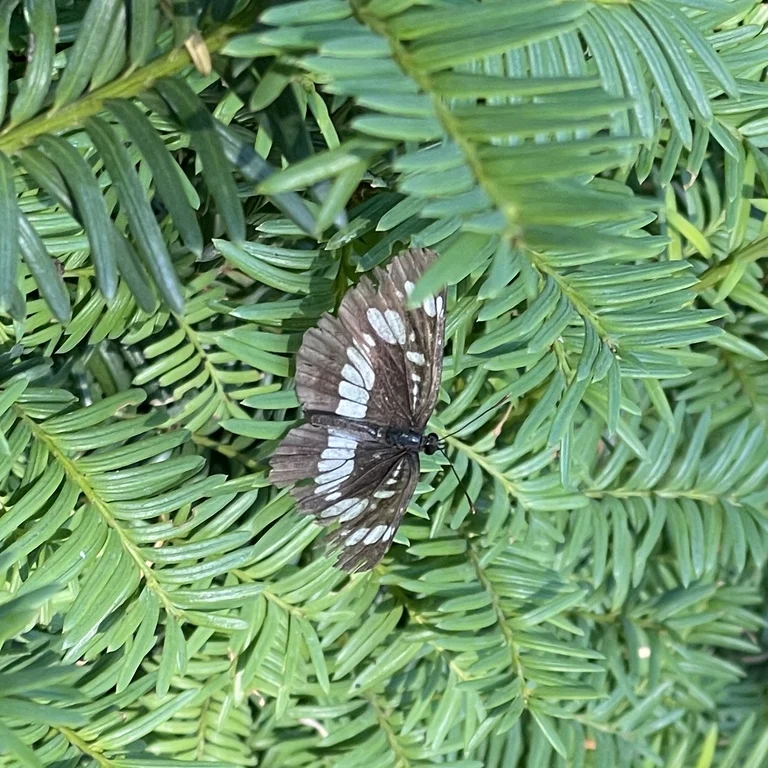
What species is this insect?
Neptis rivularis
